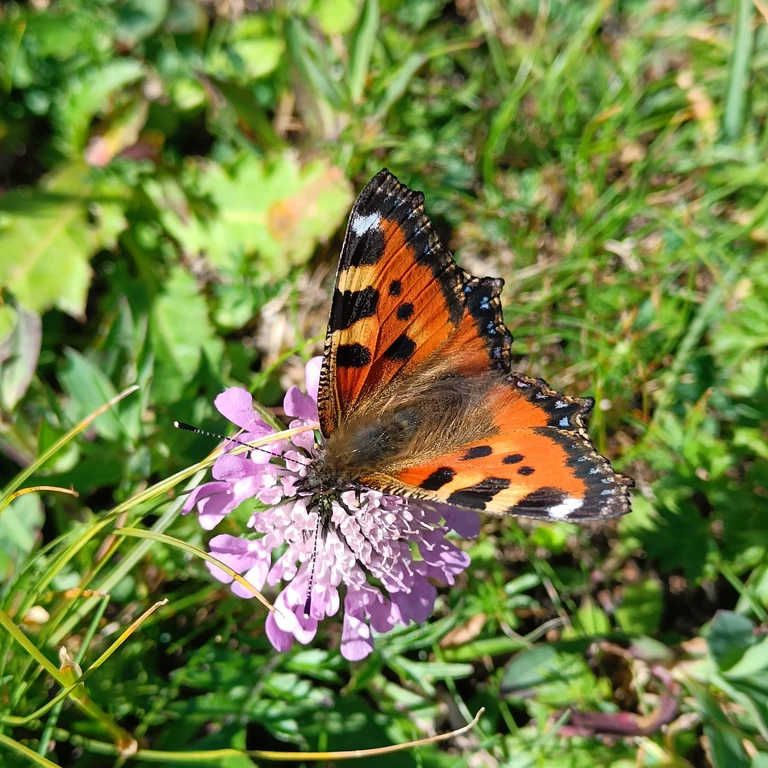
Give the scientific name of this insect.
Aglais urticae
